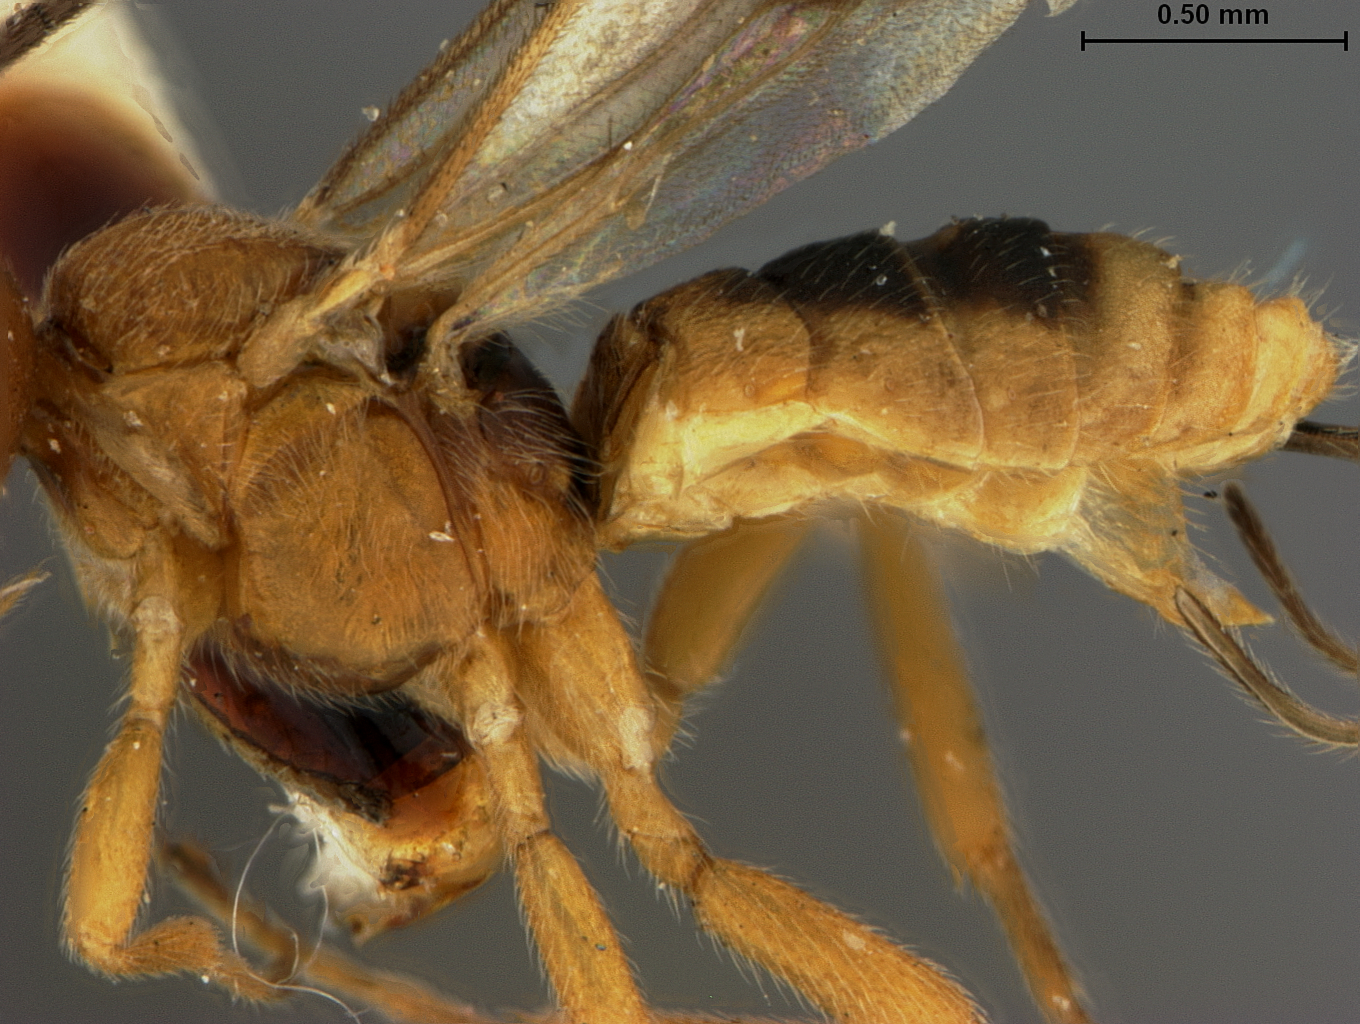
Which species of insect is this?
Bracon greeni
